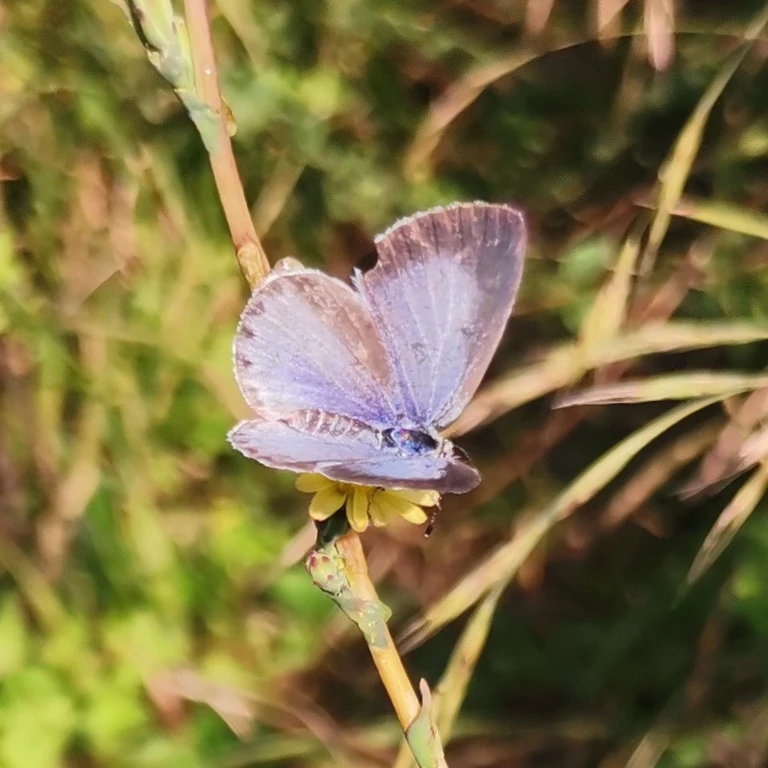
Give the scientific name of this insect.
Celastrina argiolus
